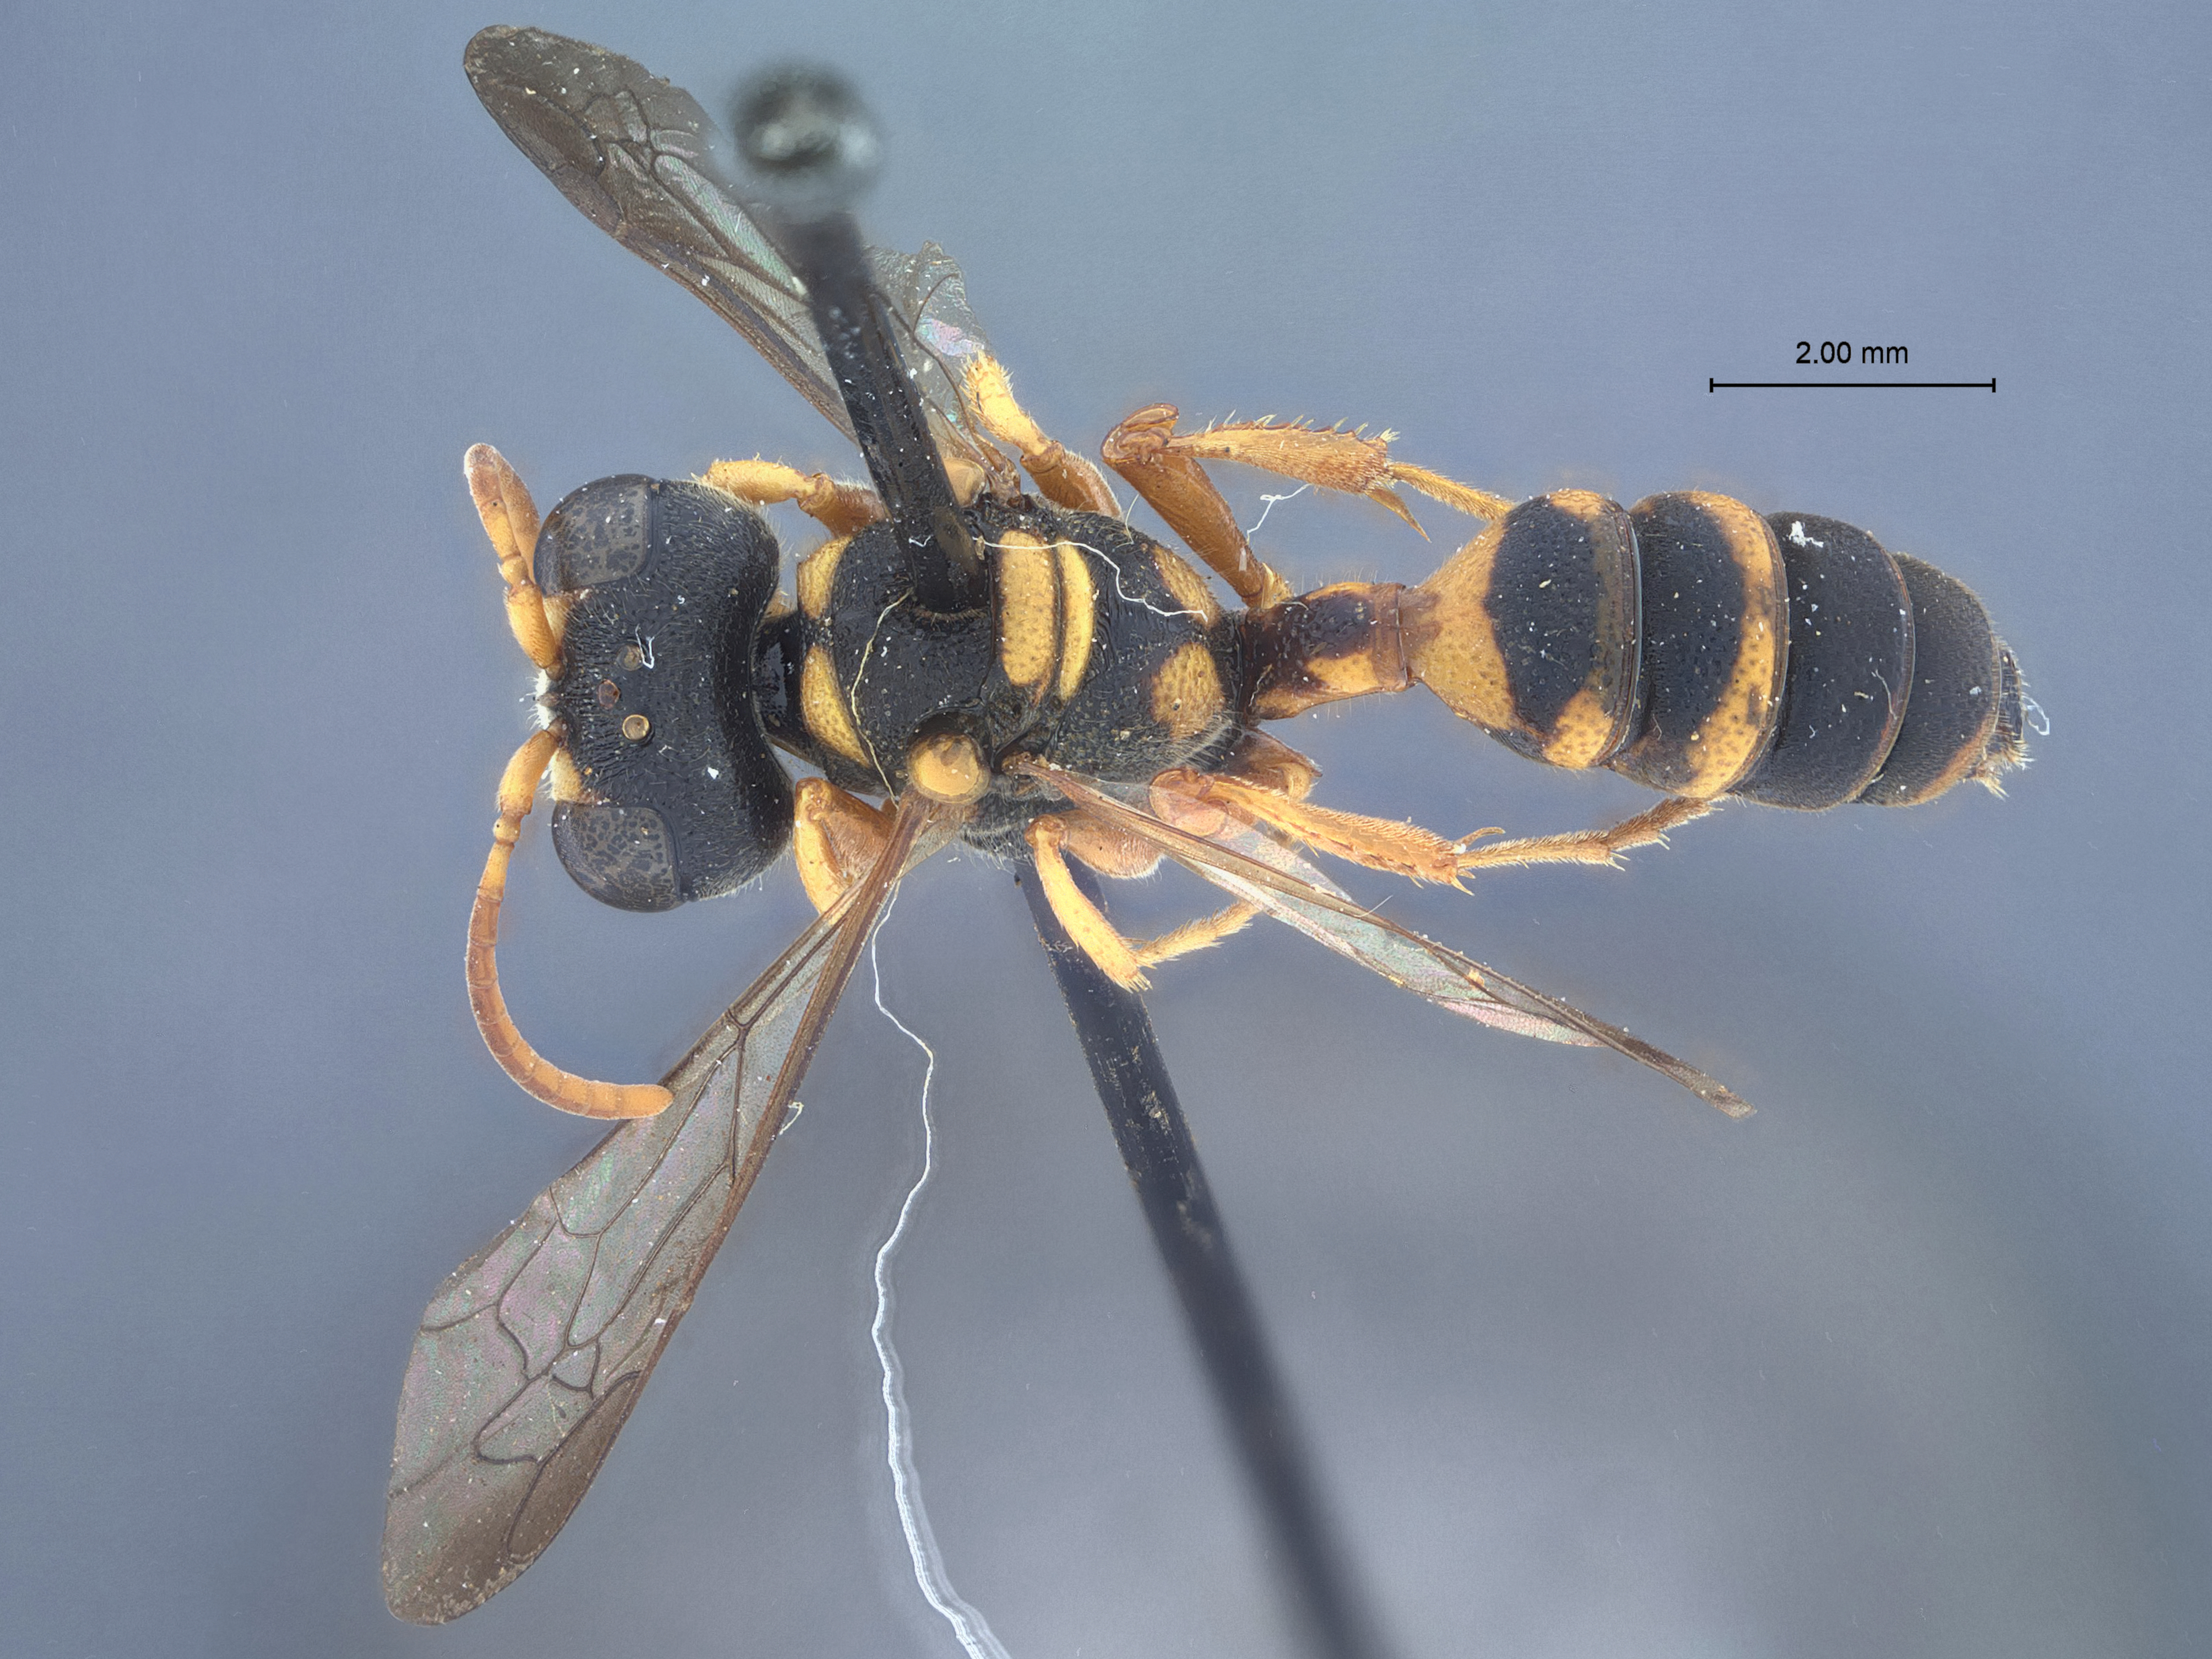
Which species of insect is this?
Cerceris vellensis
